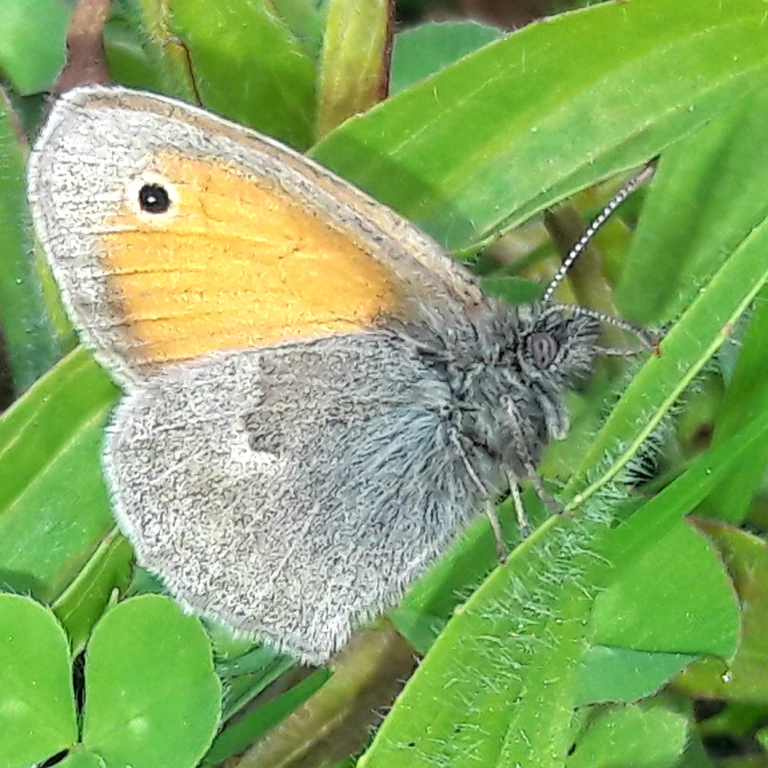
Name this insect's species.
Coenonympha pamphilus
